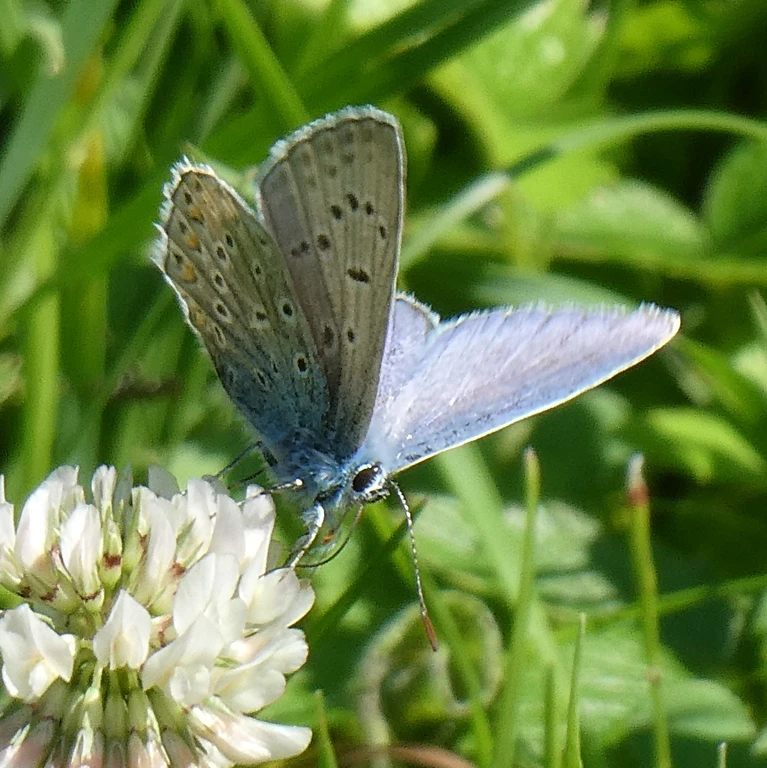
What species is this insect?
Polyommatus icarus
